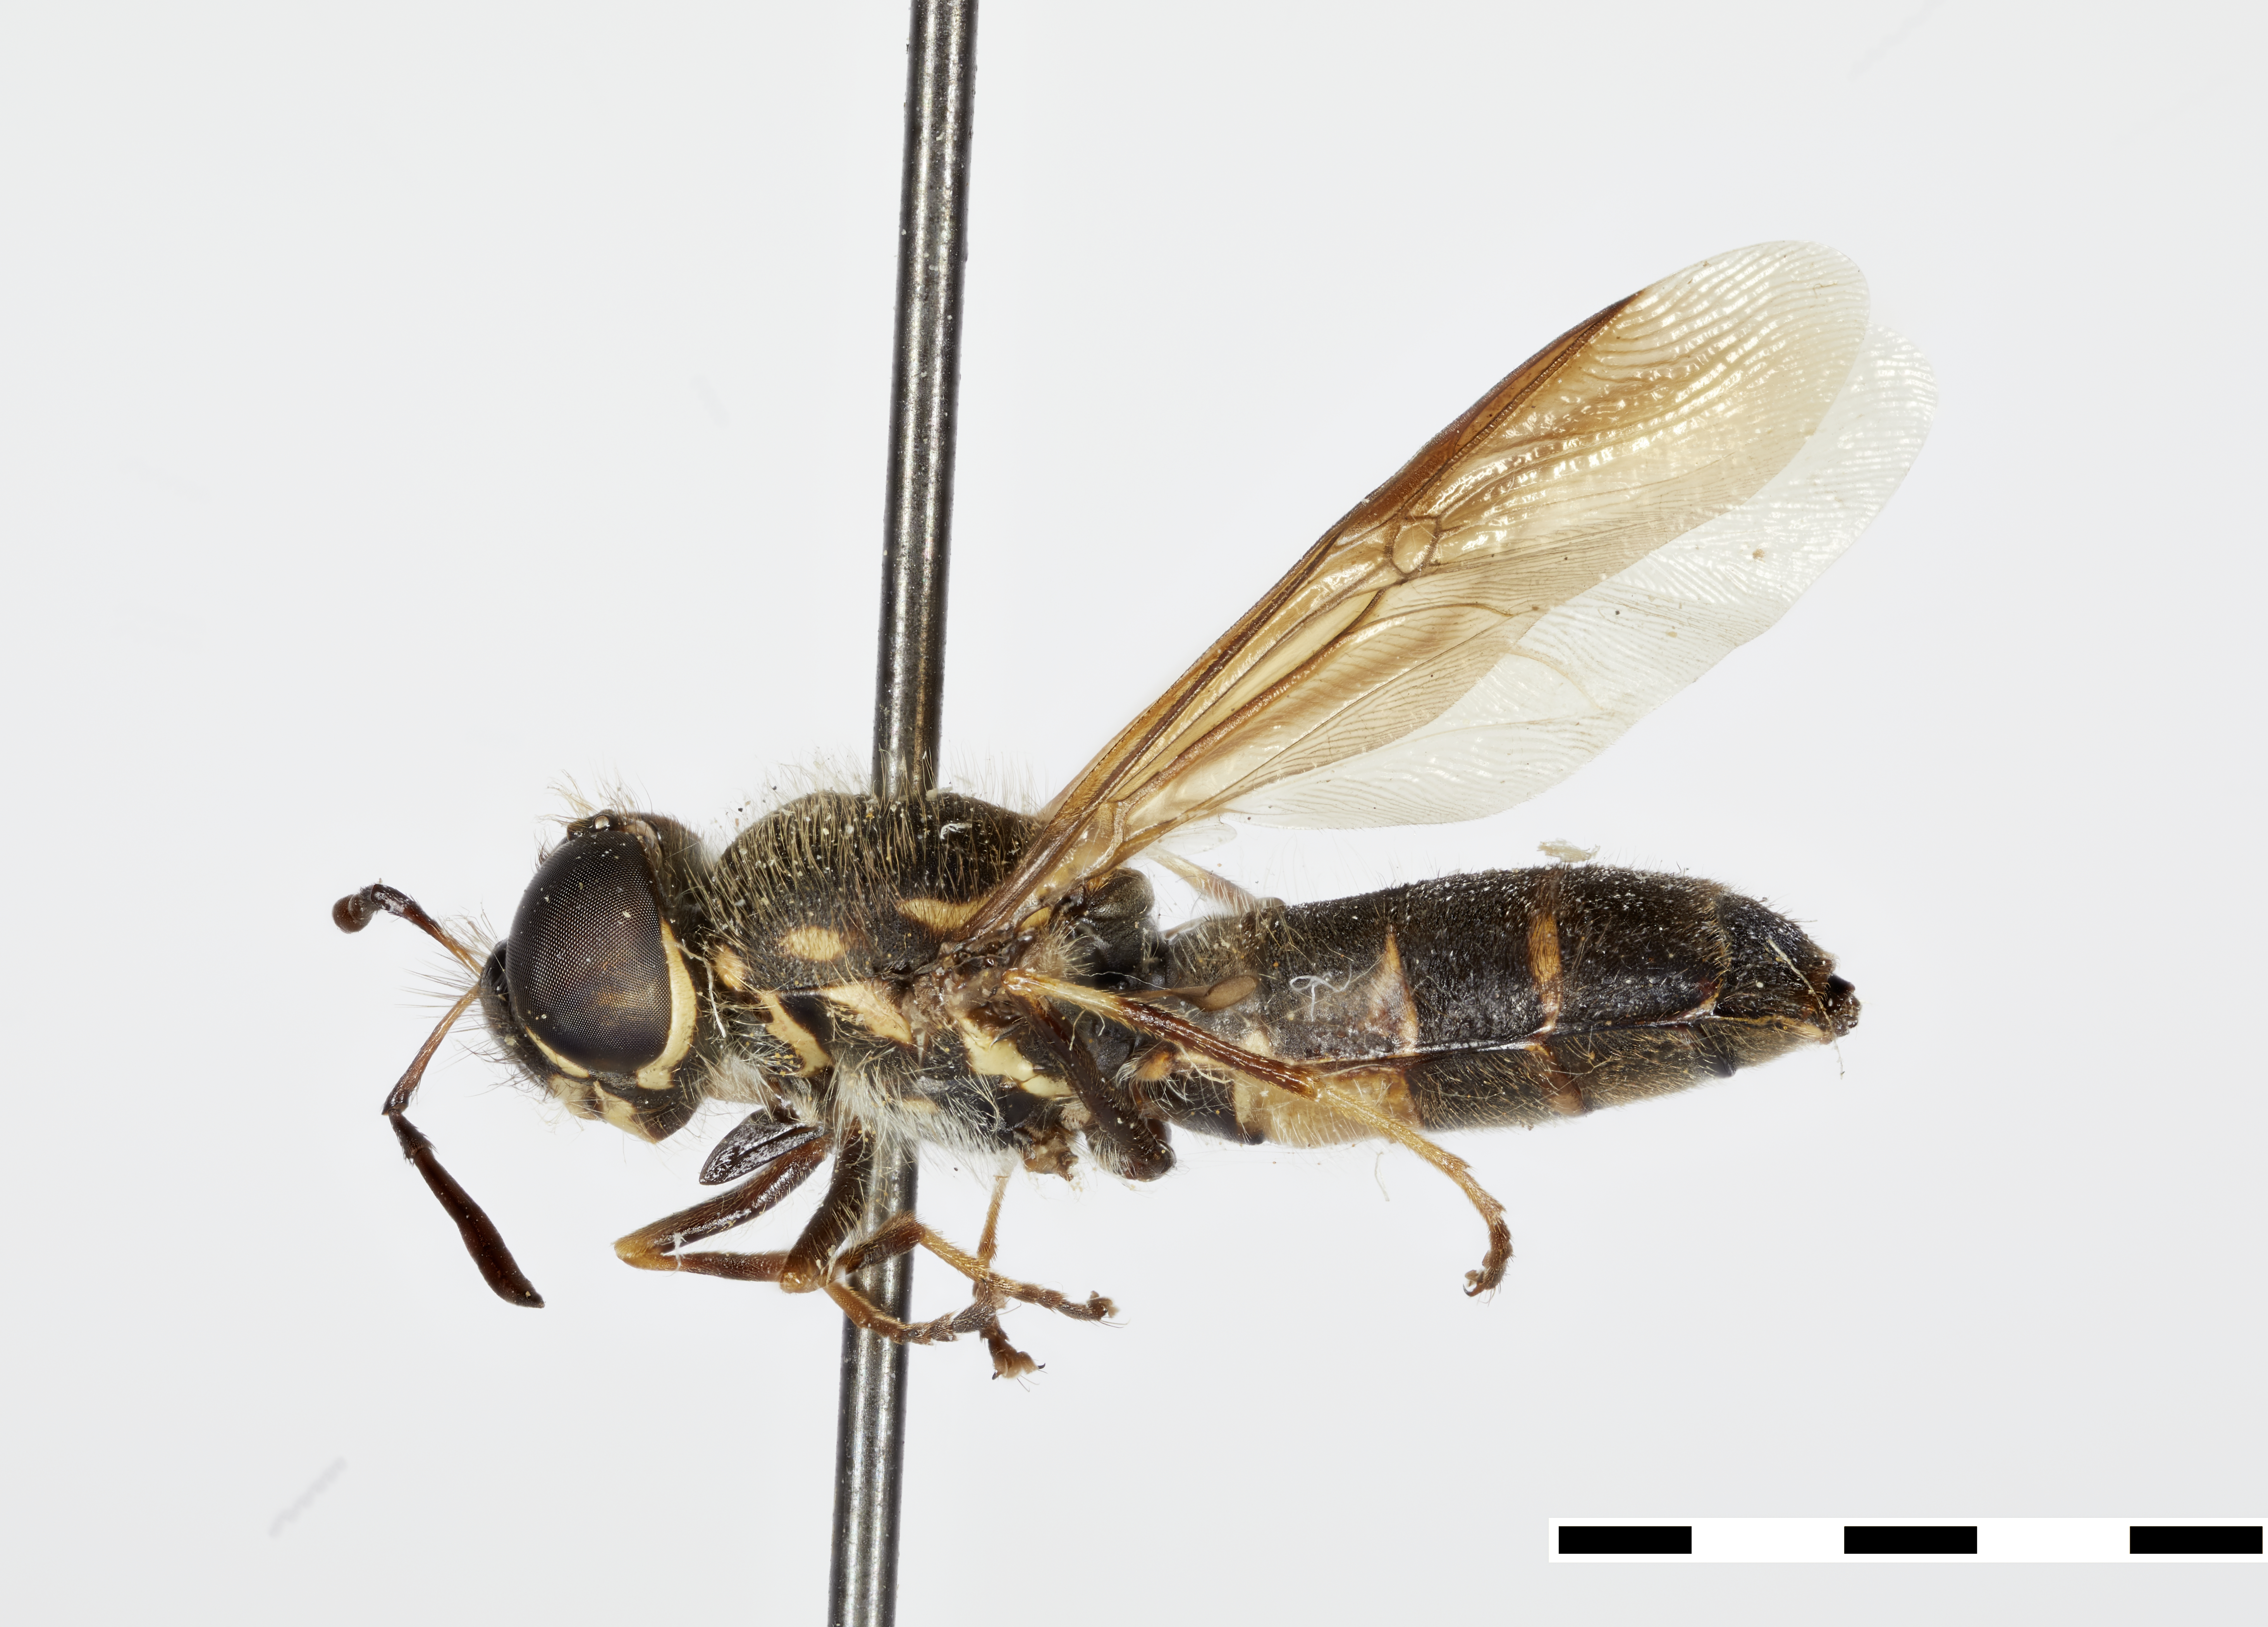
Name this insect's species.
Hoplitimyia clavata
